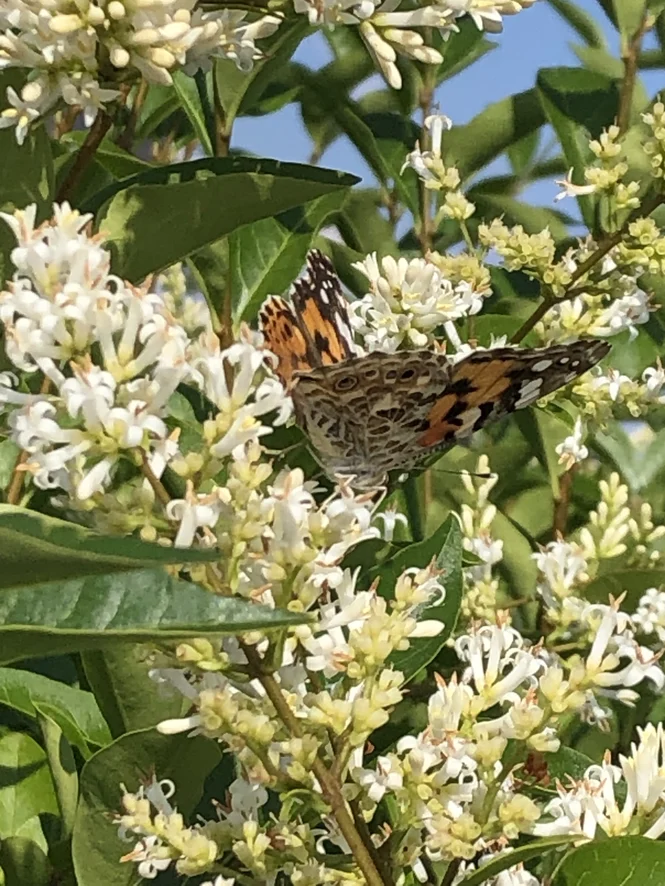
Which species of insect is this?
Vanessa cardui
